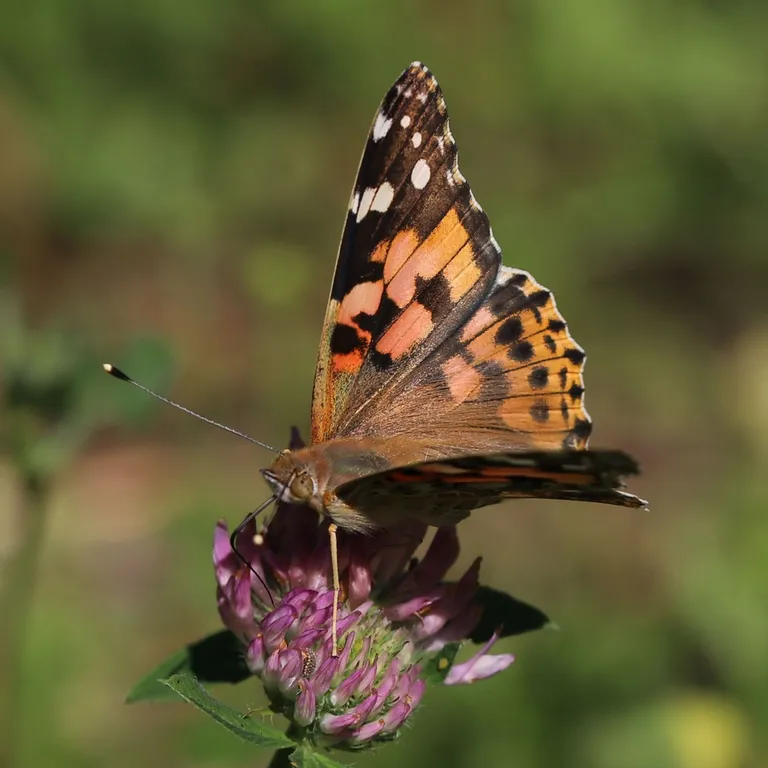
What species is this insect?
Vanessa cardui
